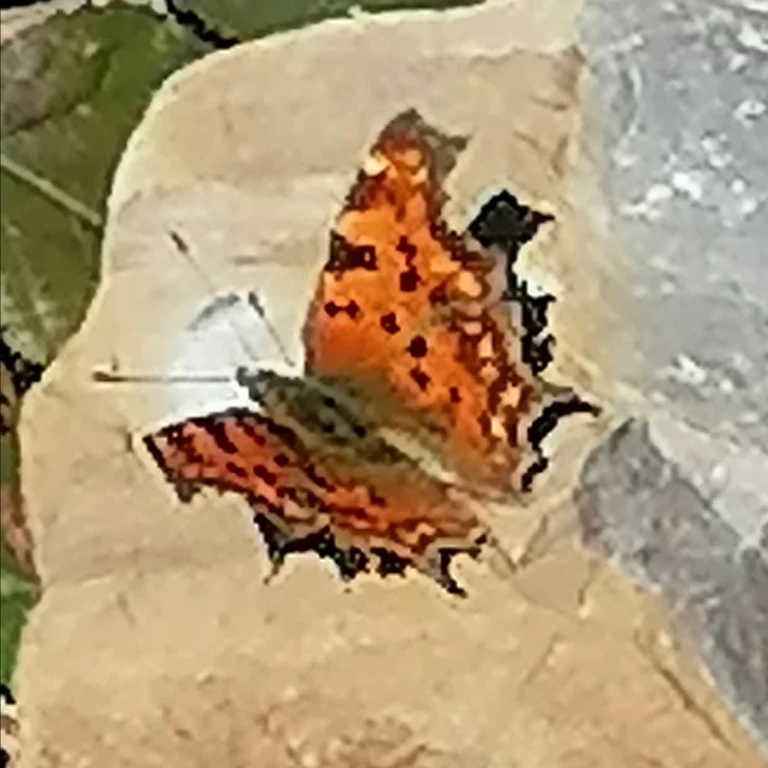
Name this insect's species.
Polygonia c-album
